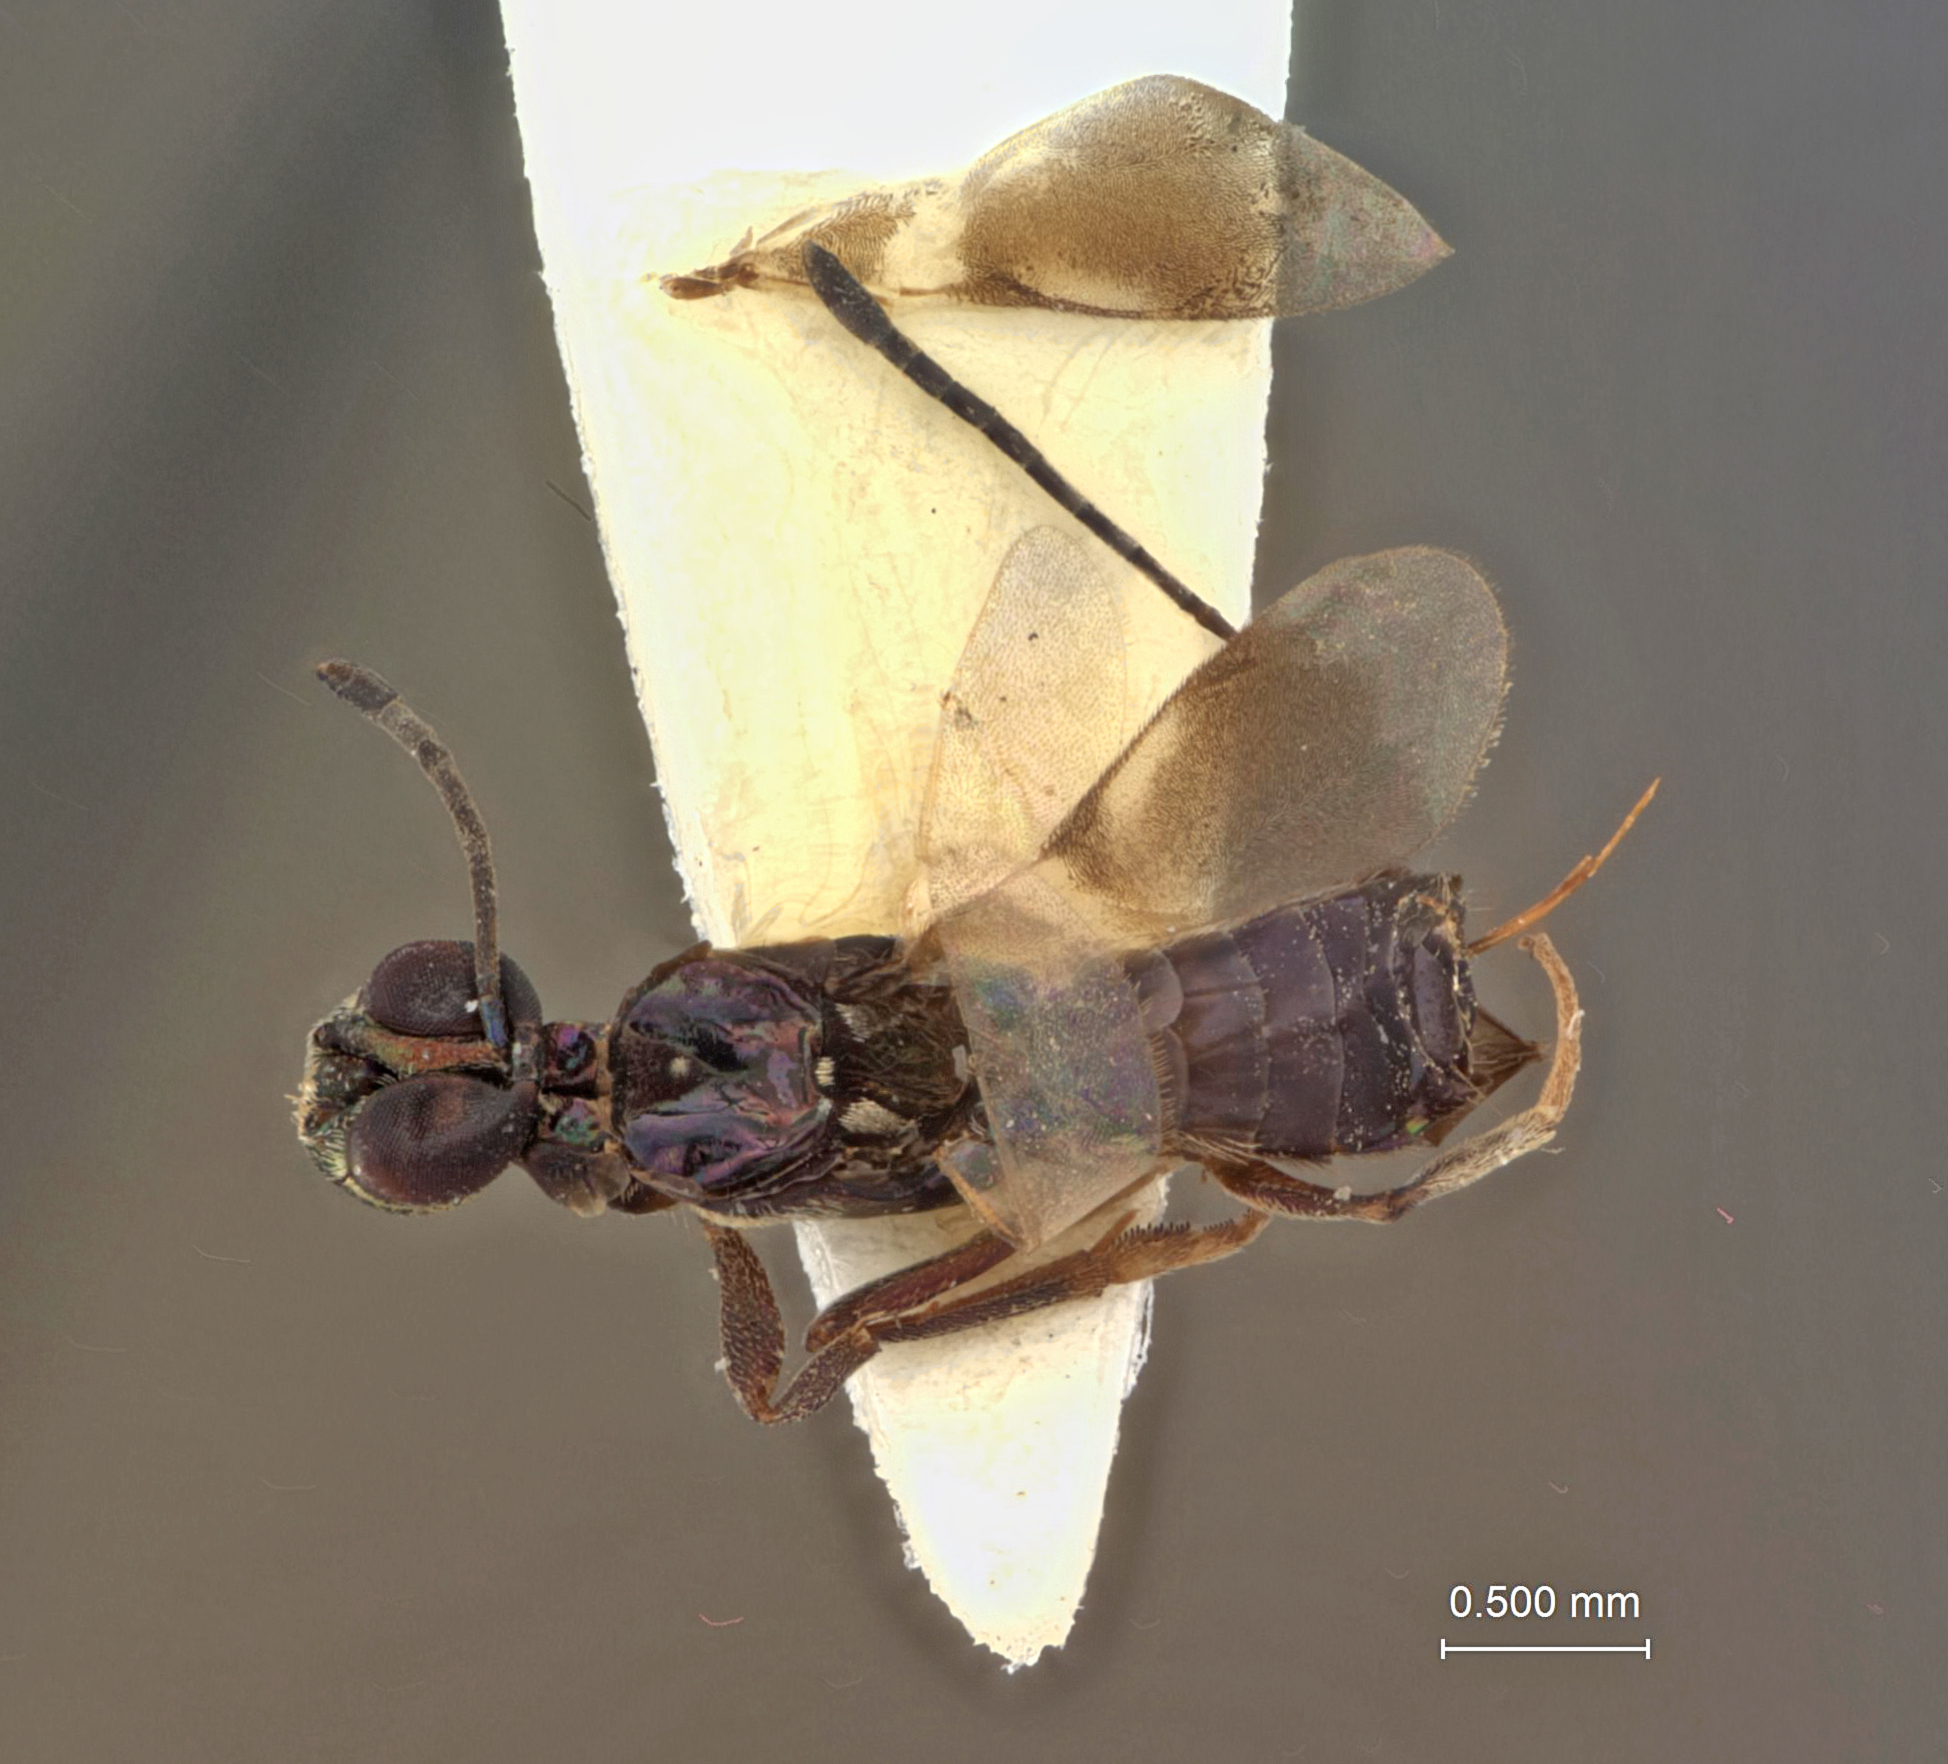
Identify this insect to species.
Anastatus kraussi
